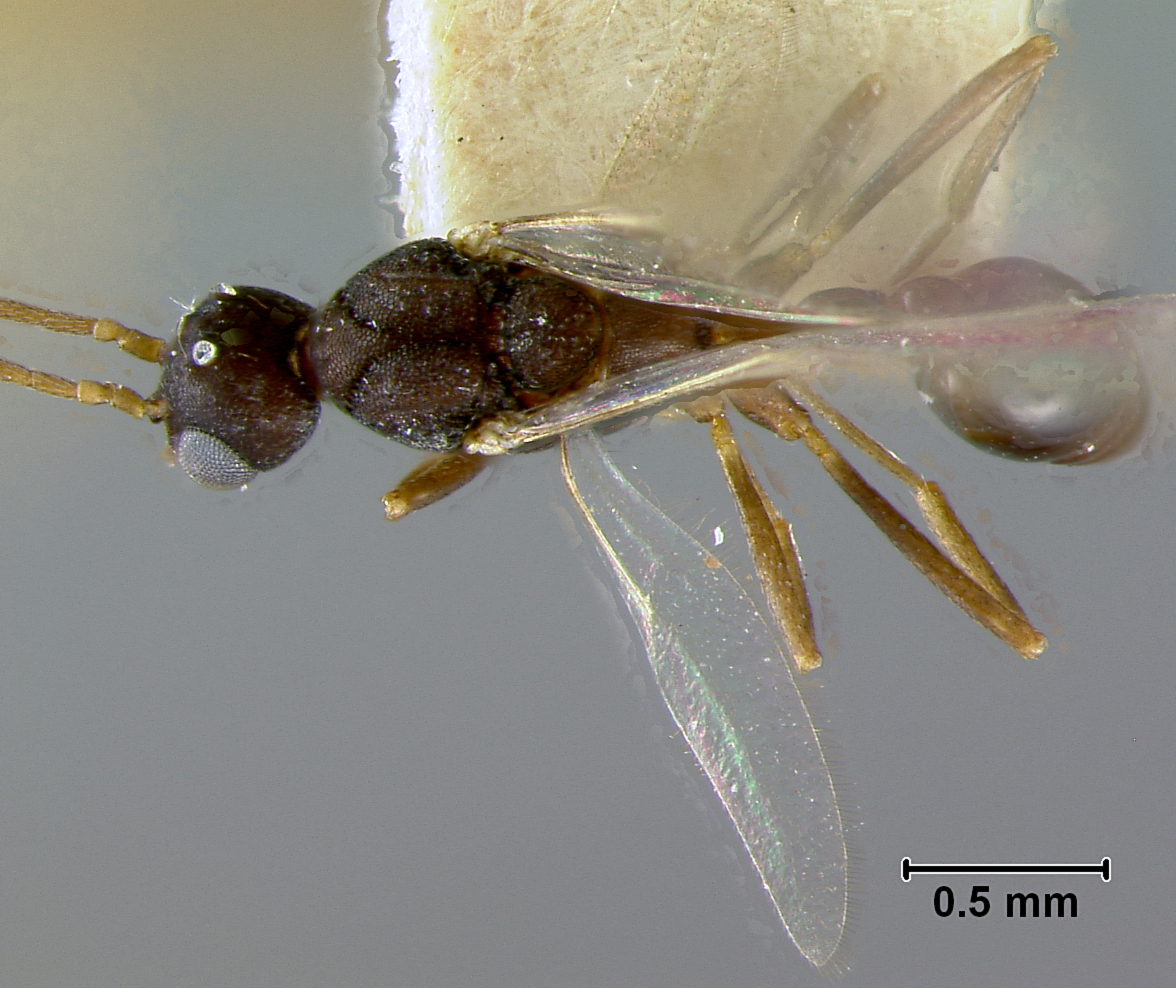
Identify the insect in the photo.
Strumigenys decollata
